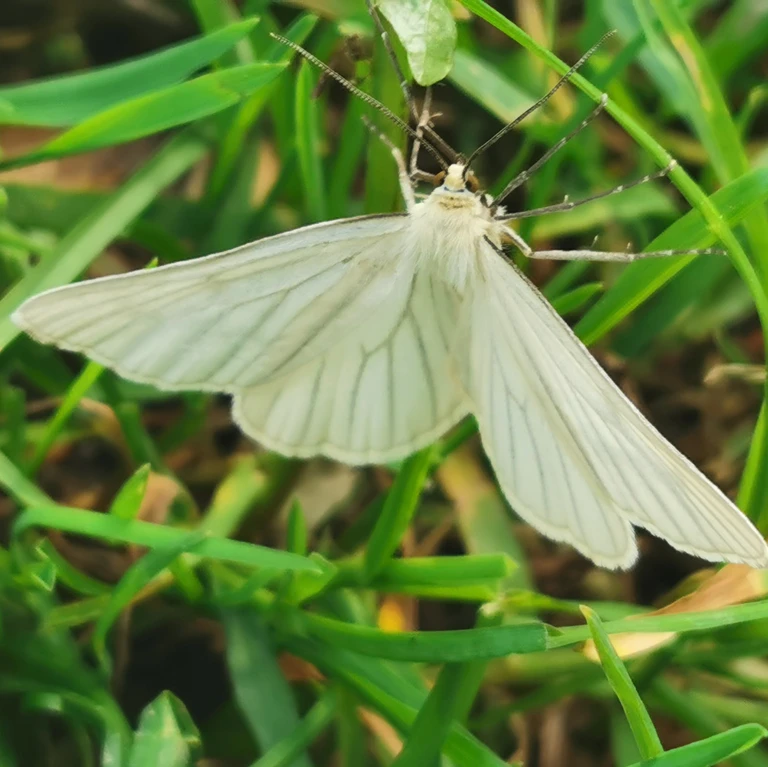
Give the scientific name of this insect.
Siona lineata
